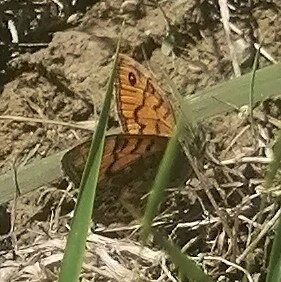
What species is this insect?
Lasiommata megera (also Pararge megera)
